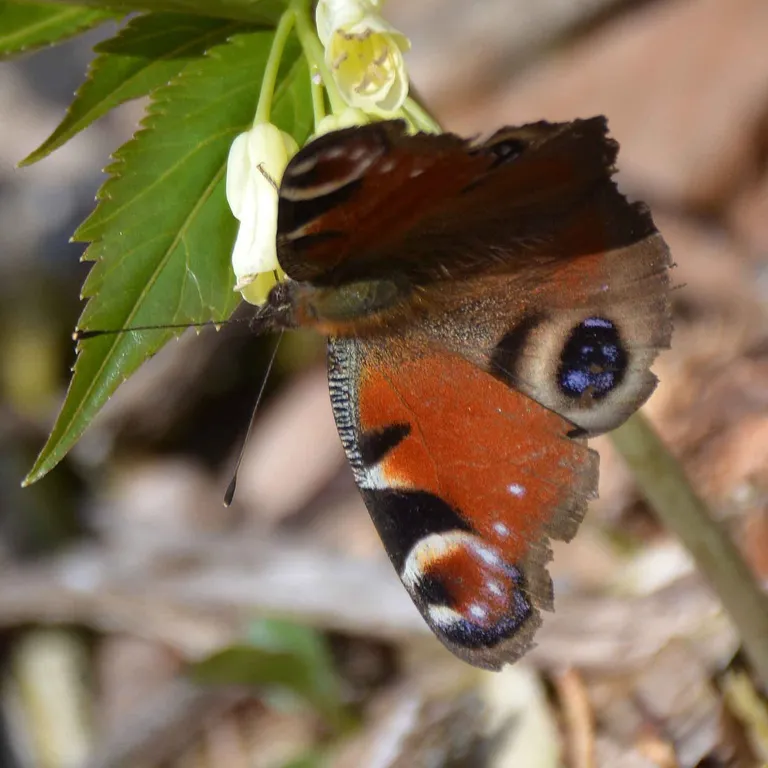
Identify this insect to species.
Aglais io
